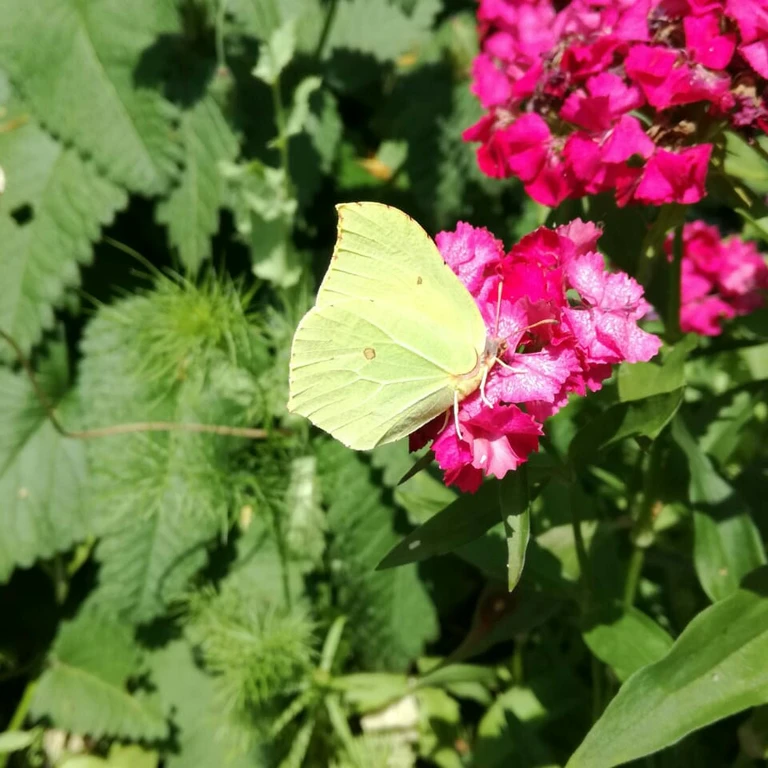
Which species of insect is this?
Gonepteryx rhamni
